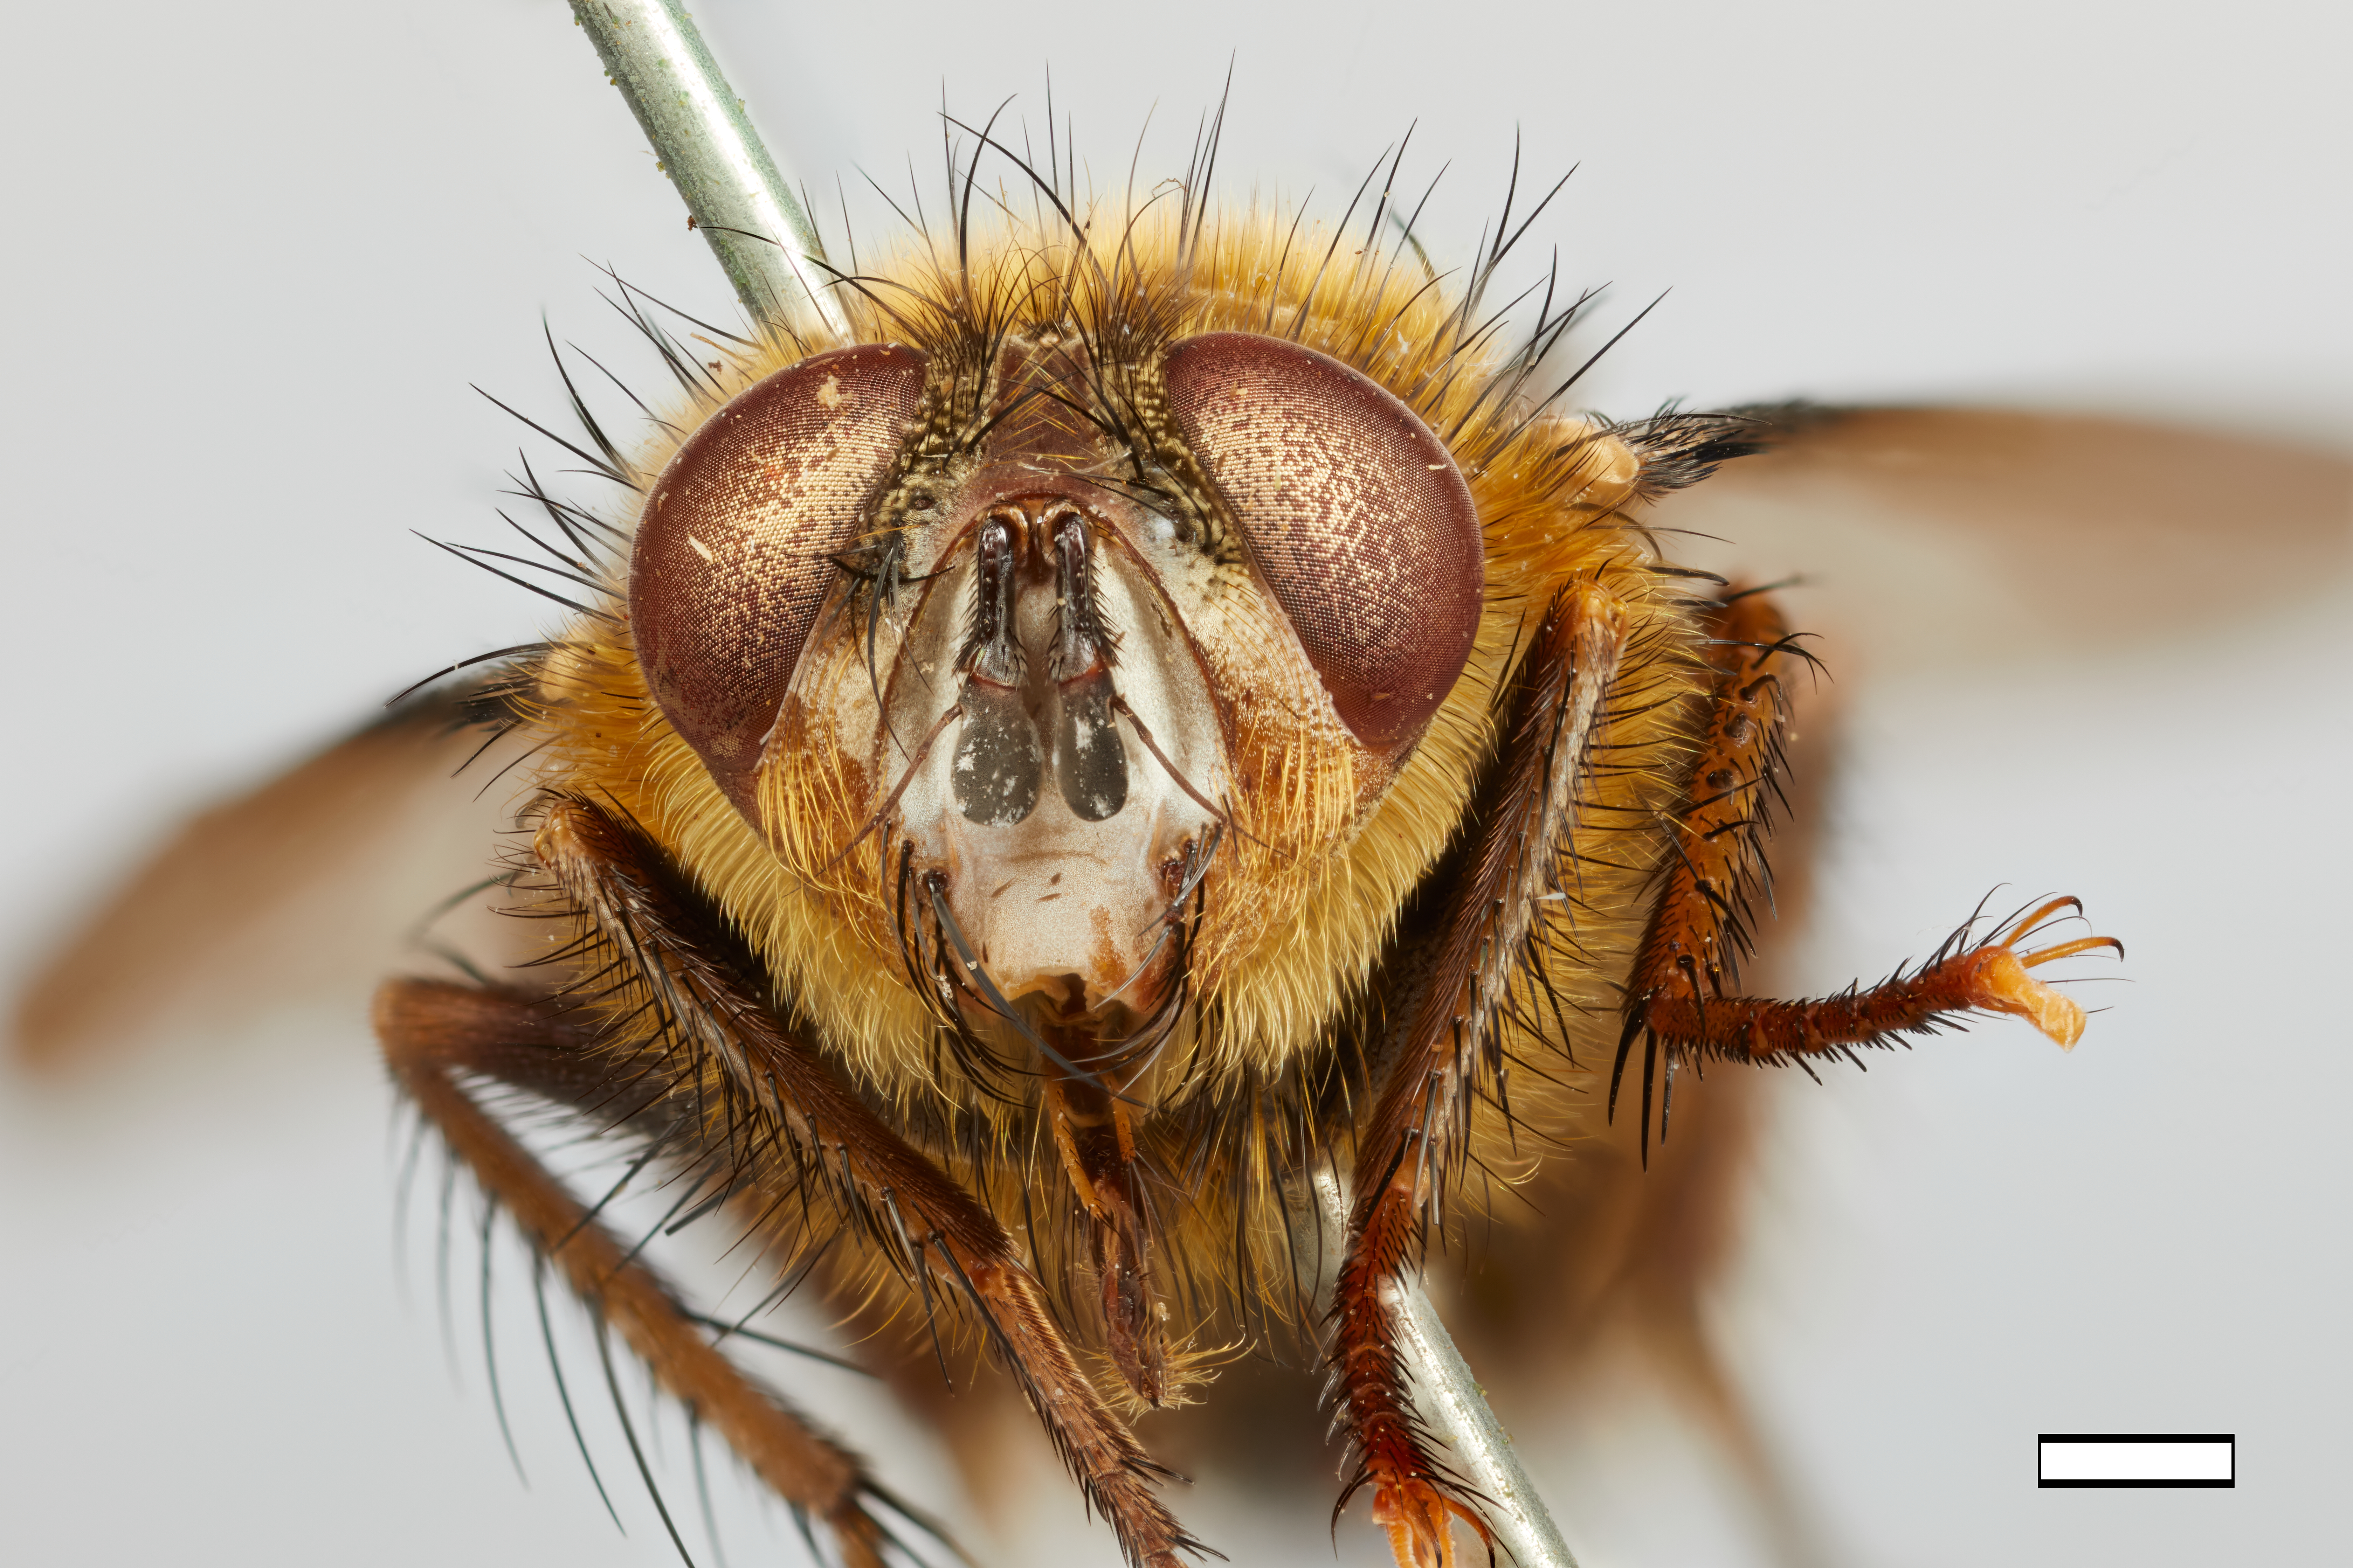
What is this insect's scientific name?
Servilliodes sumatrensis
